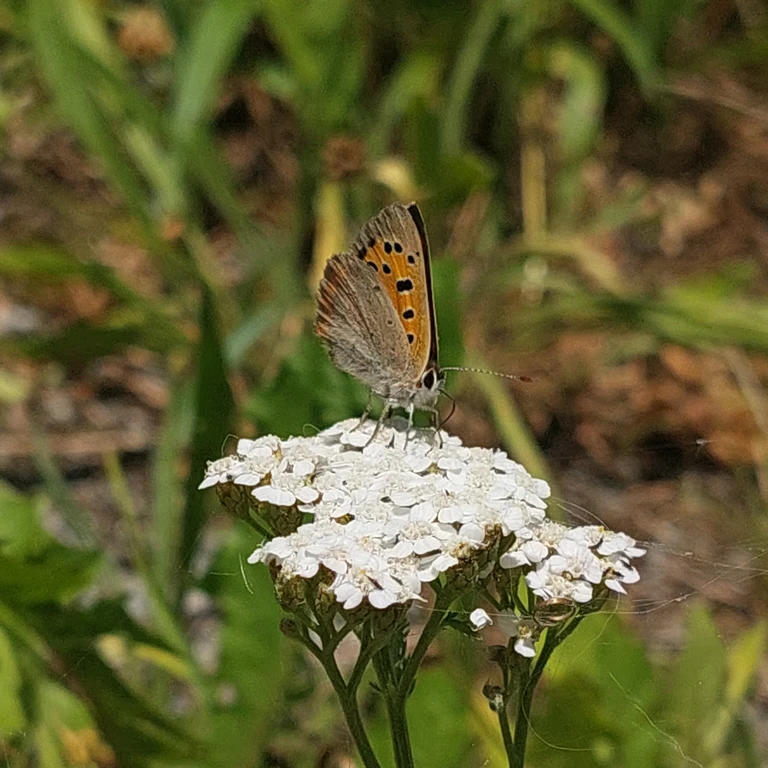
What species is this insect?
Lycaena phlaeas
